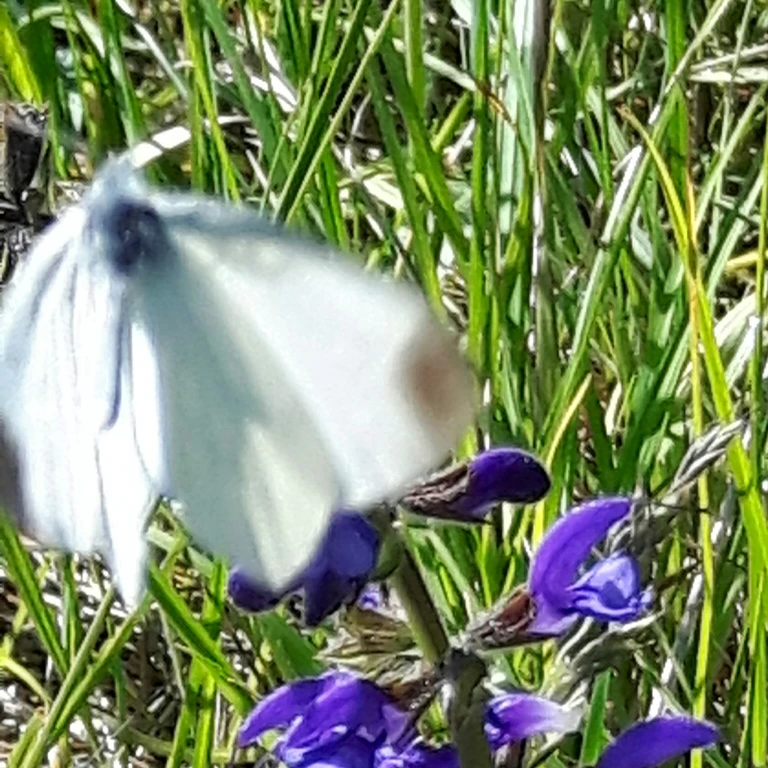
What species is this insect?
Leptidea sinapis/juvernica
